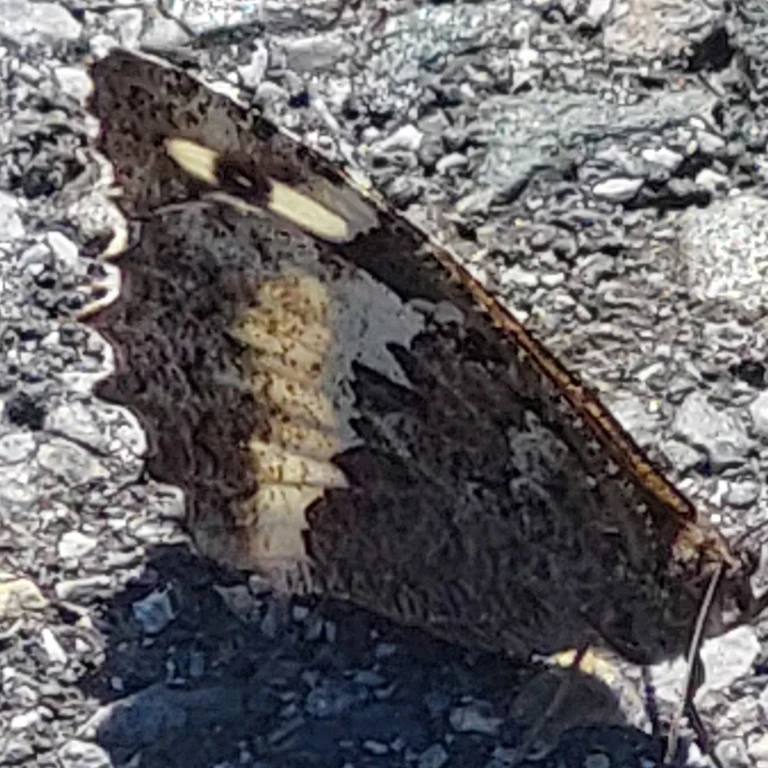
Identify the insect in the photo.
Brintesia circe
